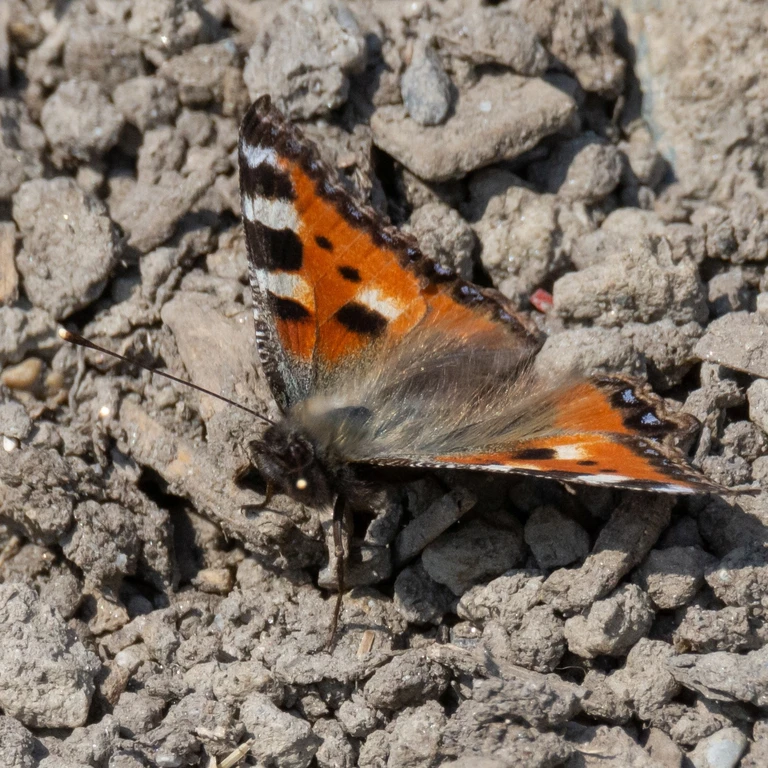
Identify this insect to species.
Aglais urticae
